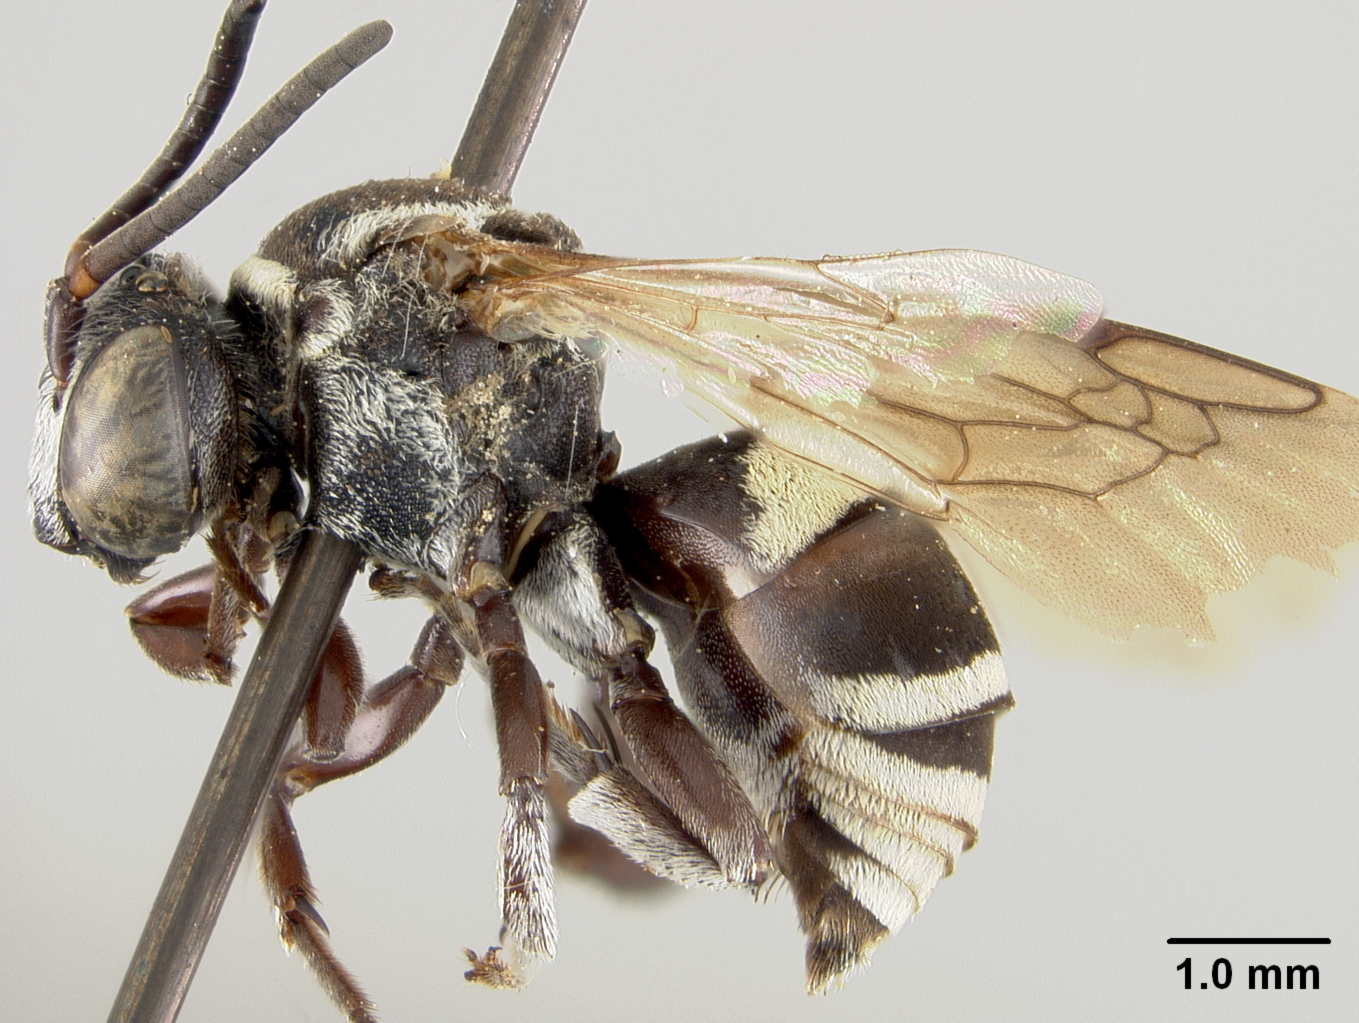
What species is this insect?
Epeolus albopictus
